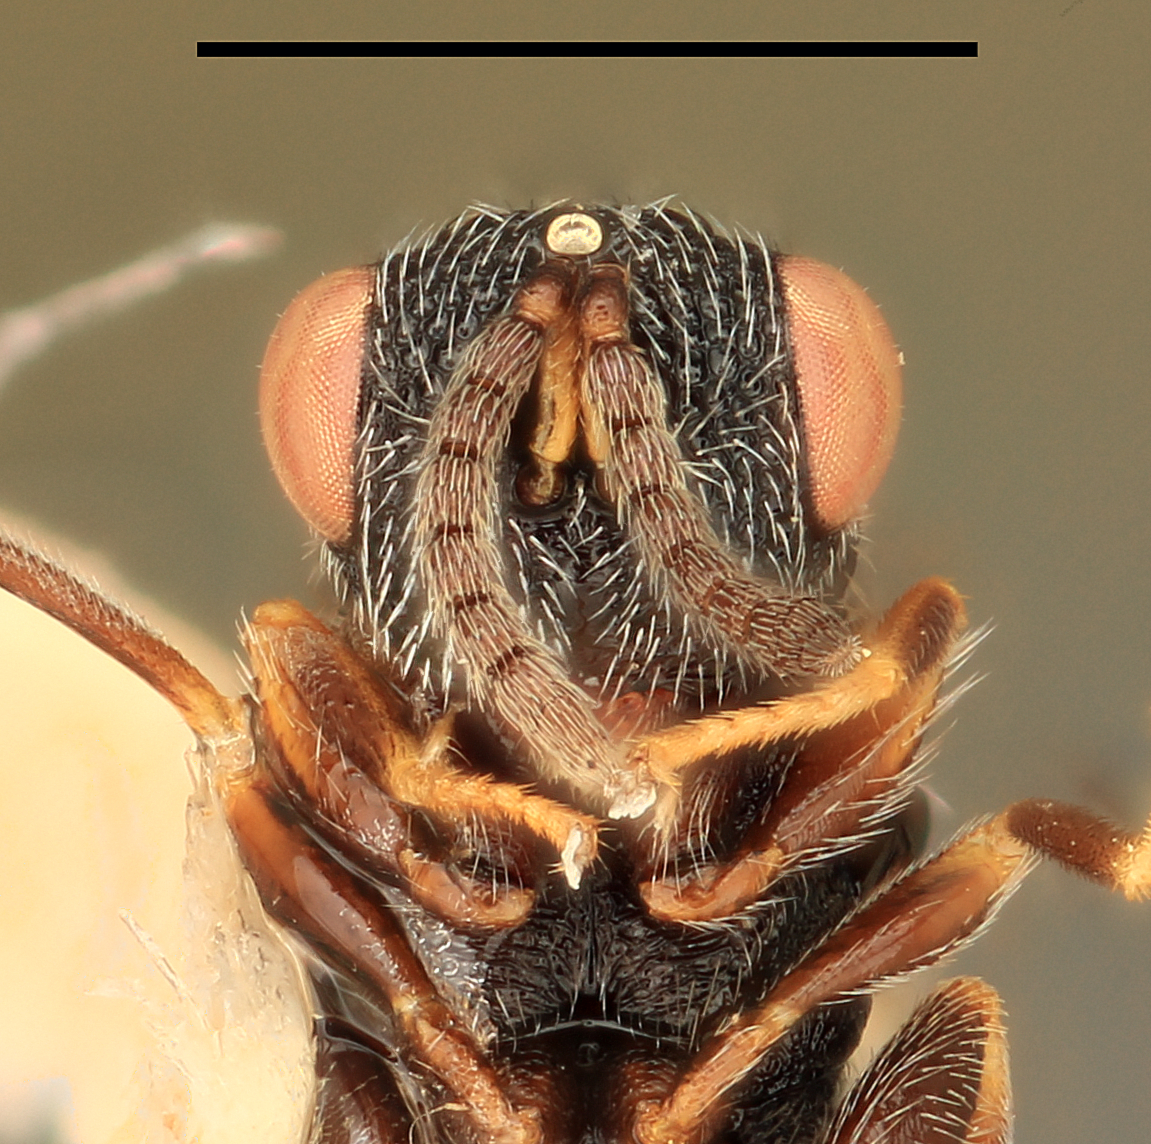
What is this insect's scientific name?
Eurytoma scabriterga
